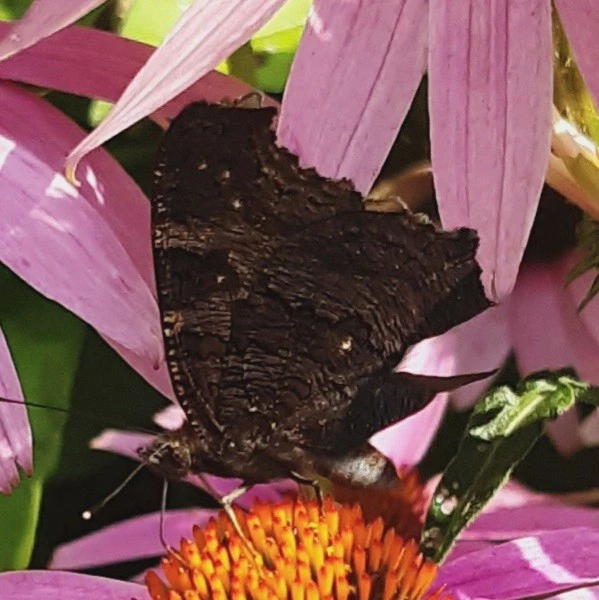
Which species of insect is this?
Aglais io
